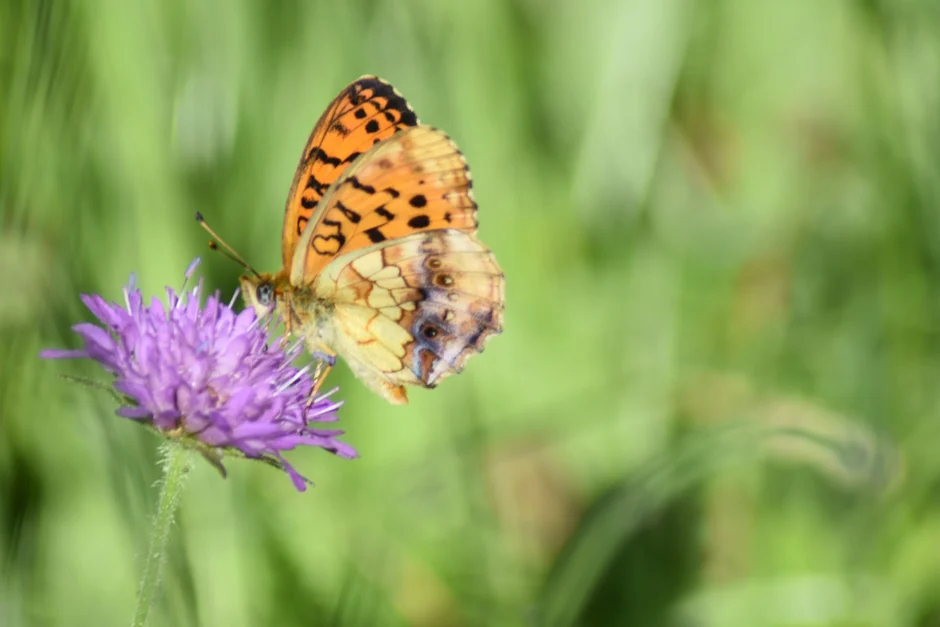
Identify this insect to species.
Brenthis daphne
